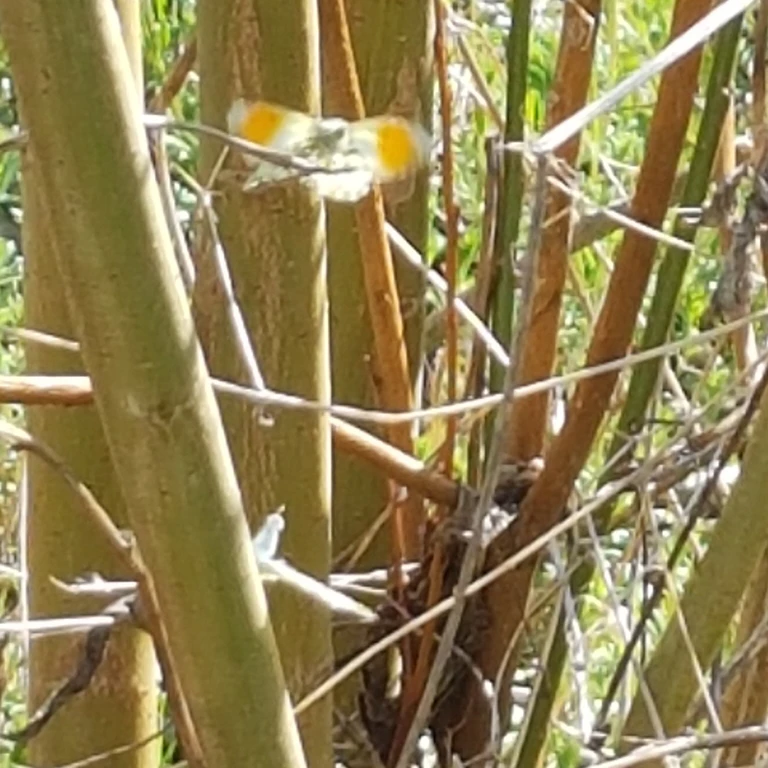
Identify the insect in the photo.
Anthocharis cardamines
